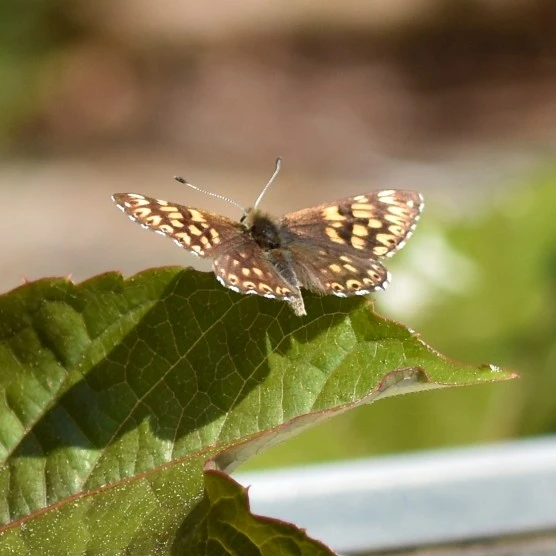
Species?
Hamearis lucina
